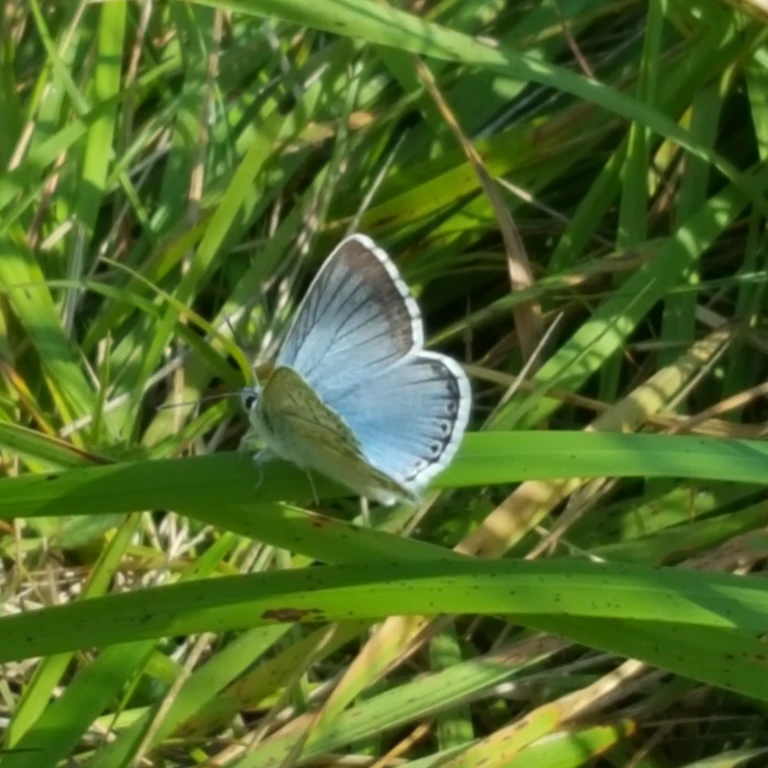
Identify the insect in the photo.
Lysandra coridon
